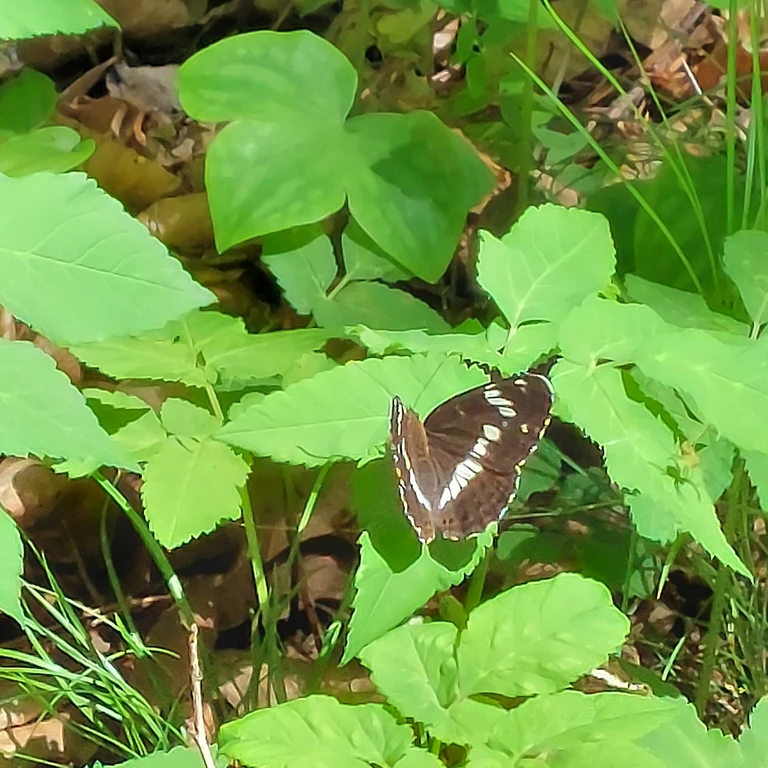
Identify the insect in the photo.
Limenitis camilla (also Ladoga camilla)
